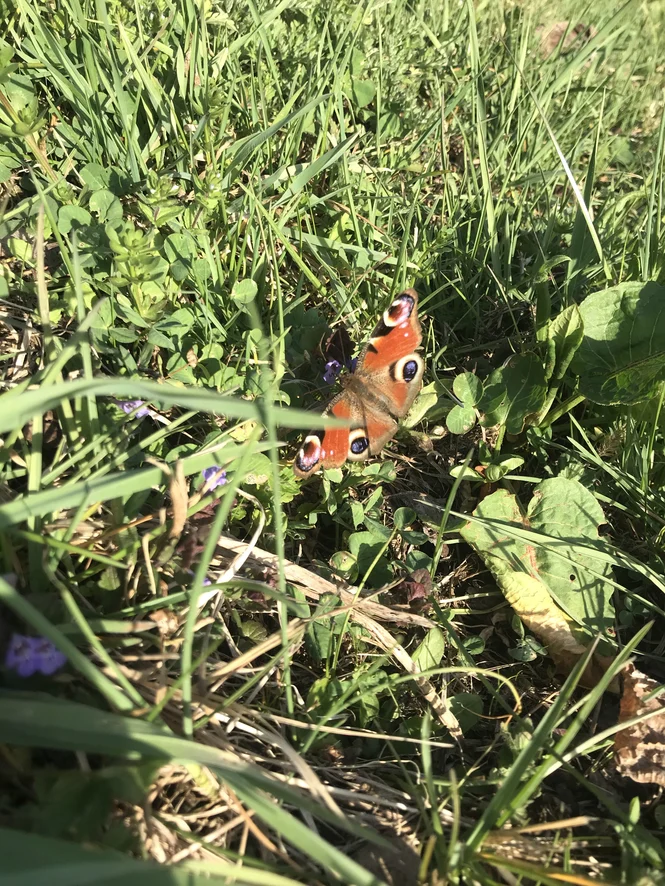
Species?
Aglais io
